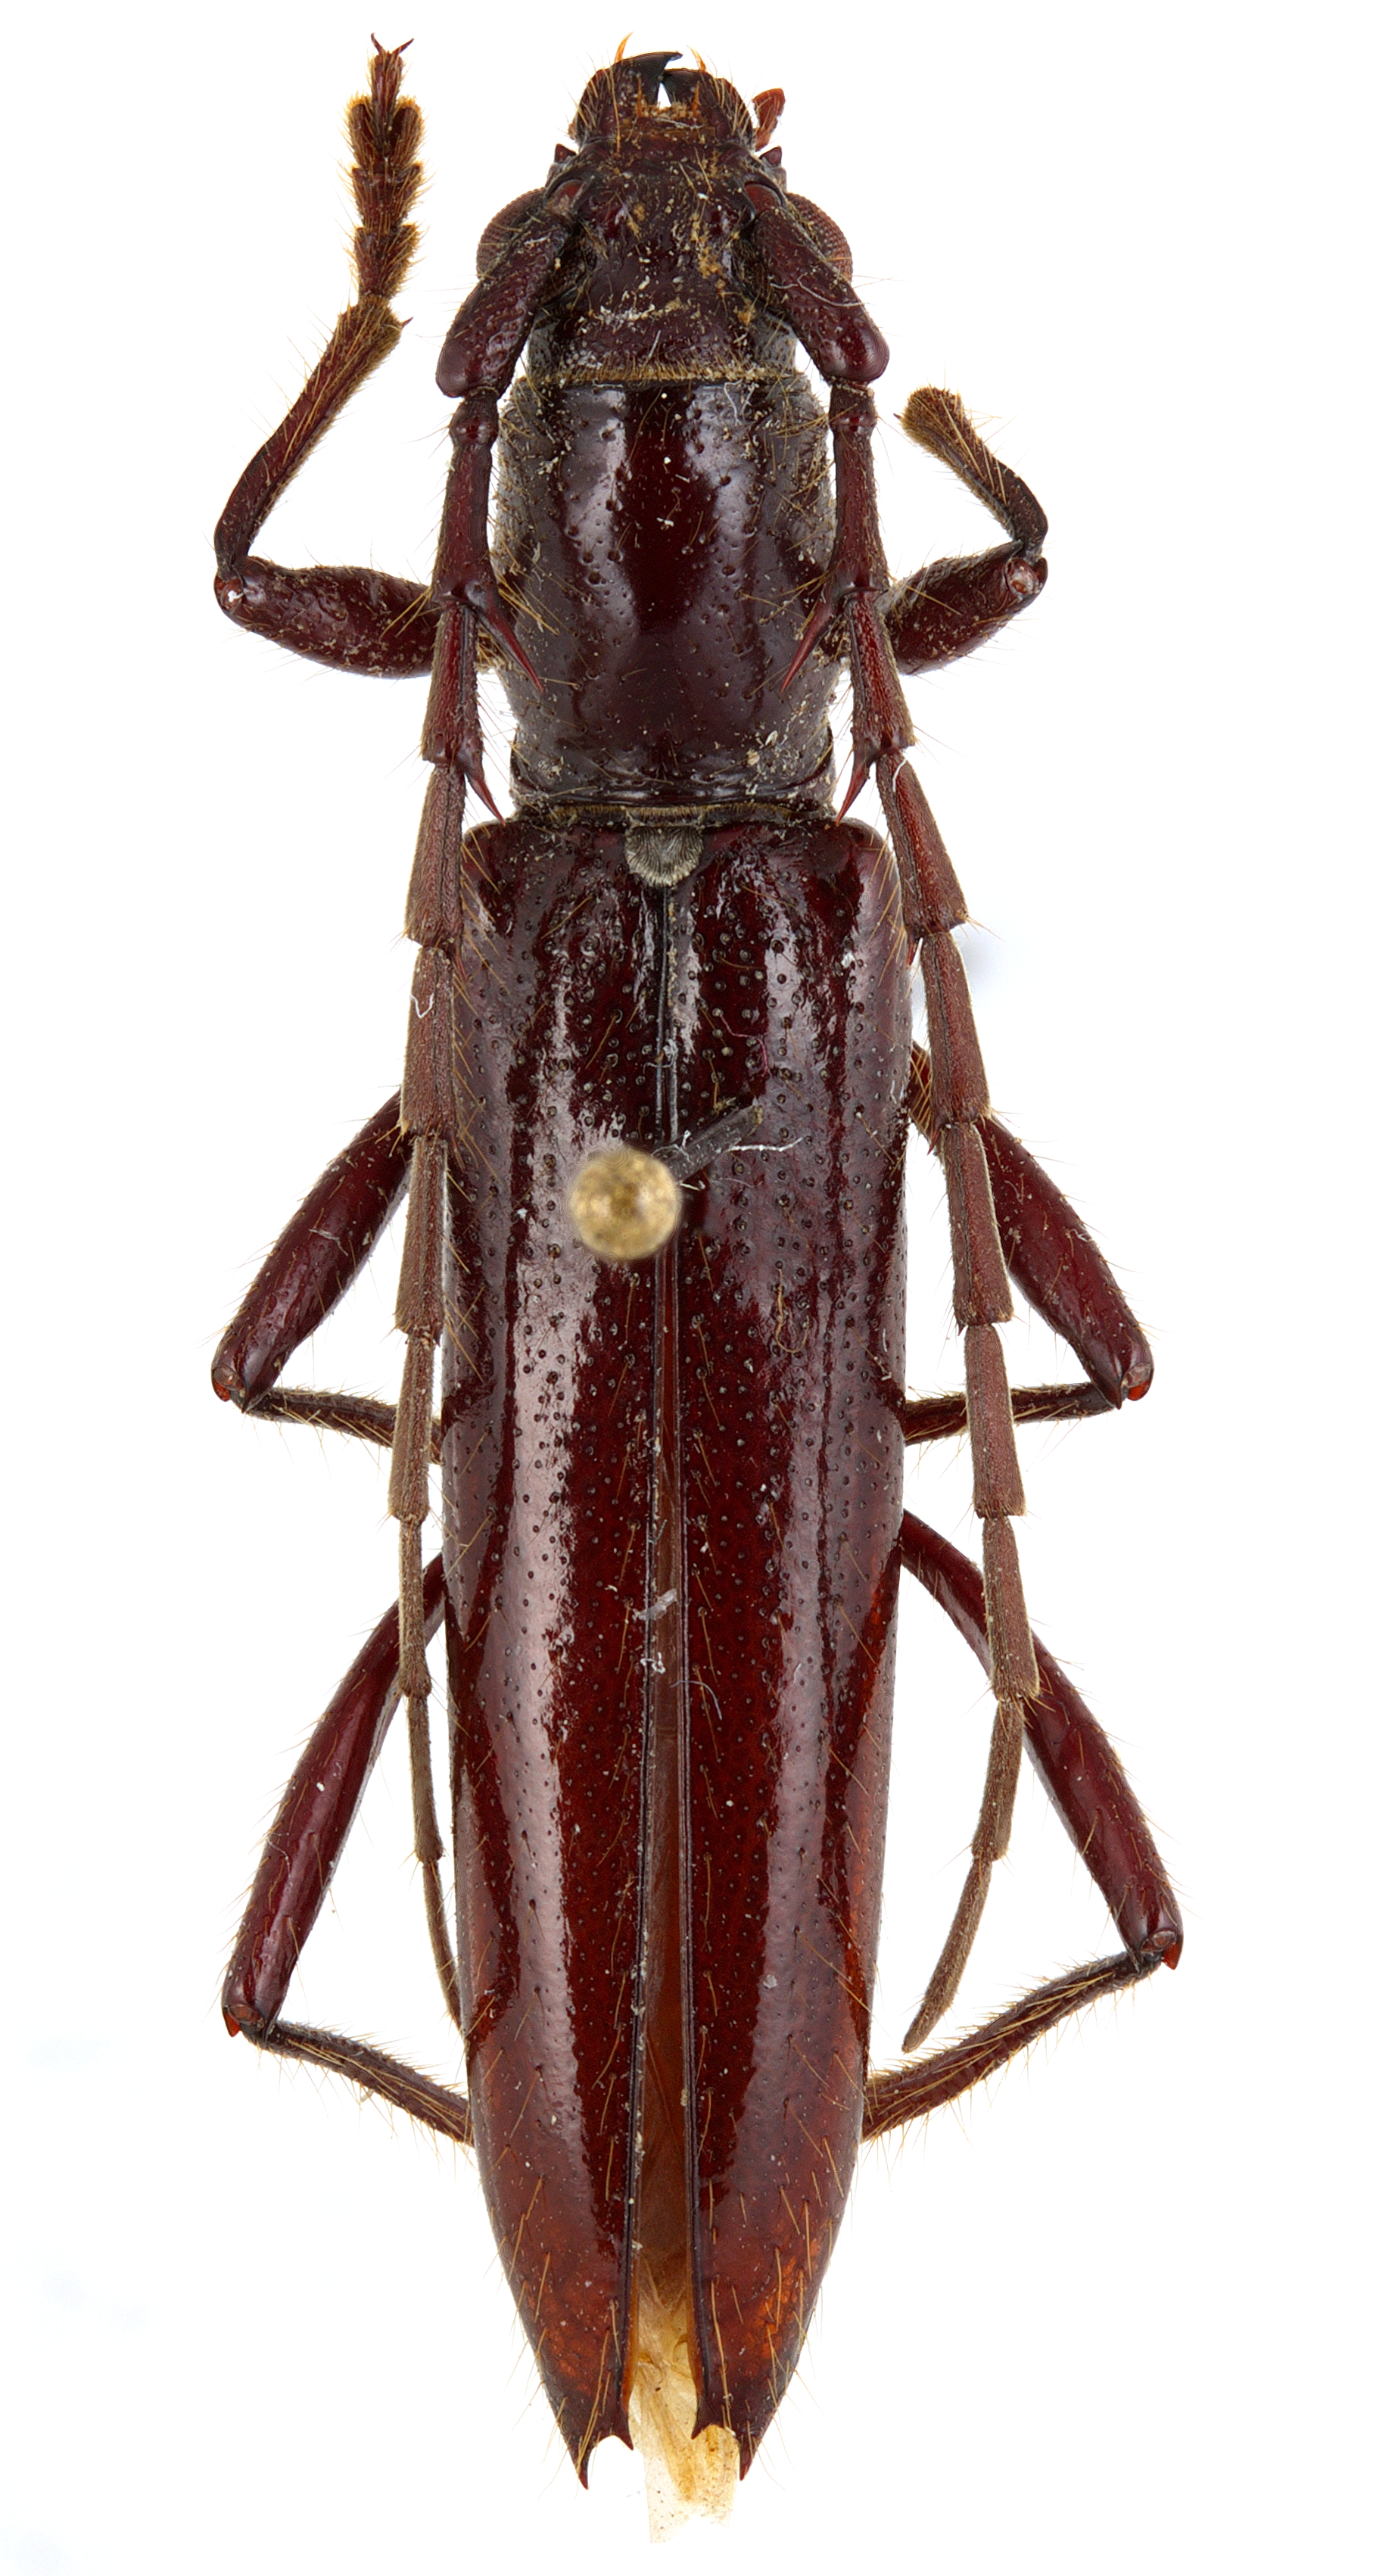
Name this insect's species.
Megapsyrassa xestioides
